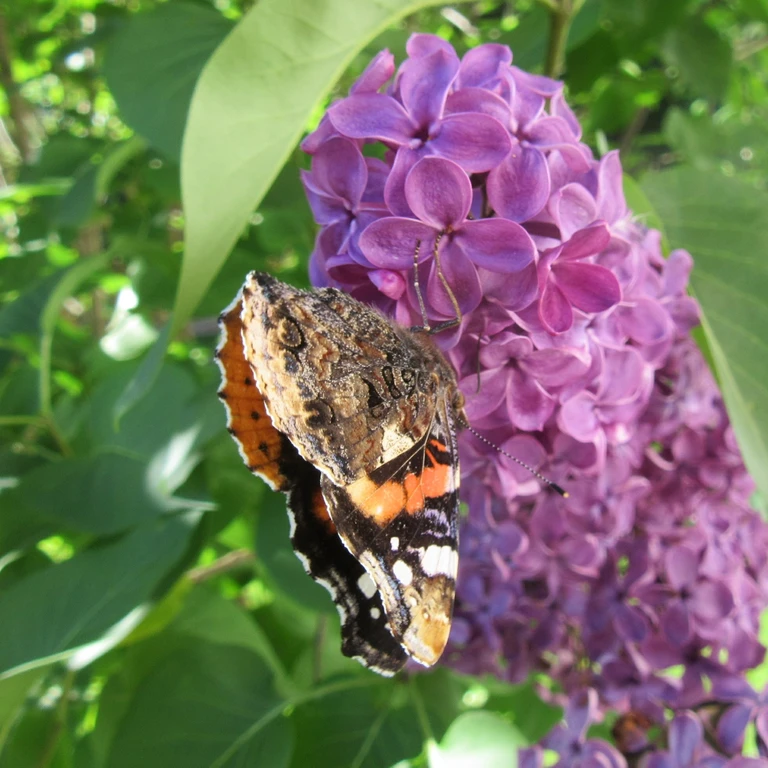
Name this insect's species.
Vanessa atalanta
